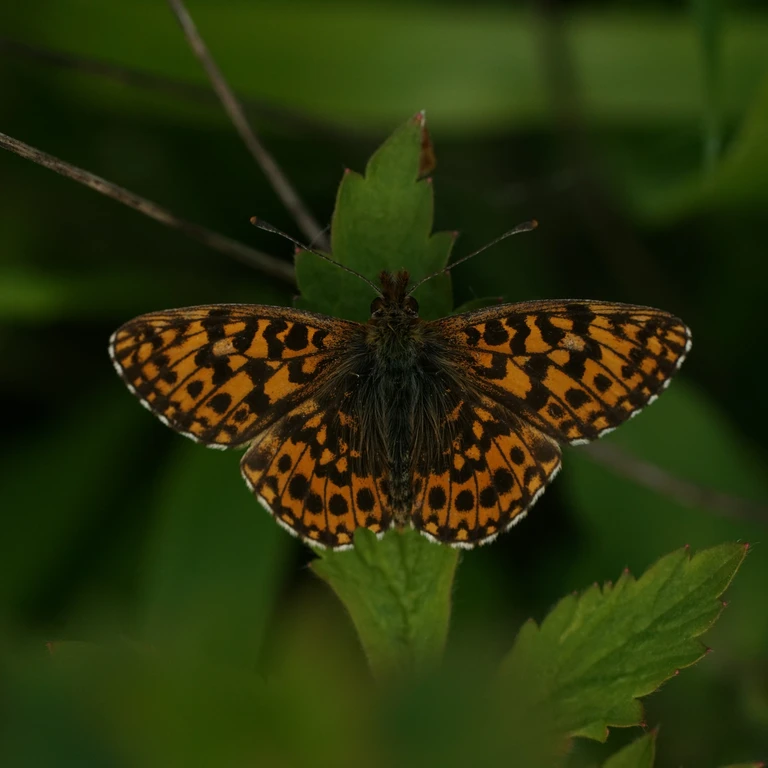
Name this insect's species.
Boloria dia
